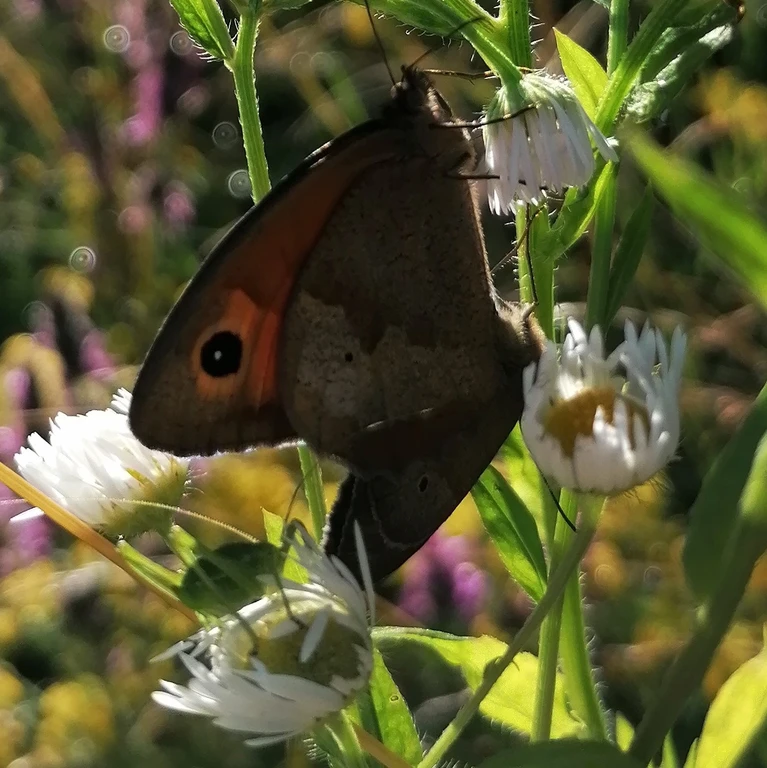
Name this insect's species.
Maniola jurtina
